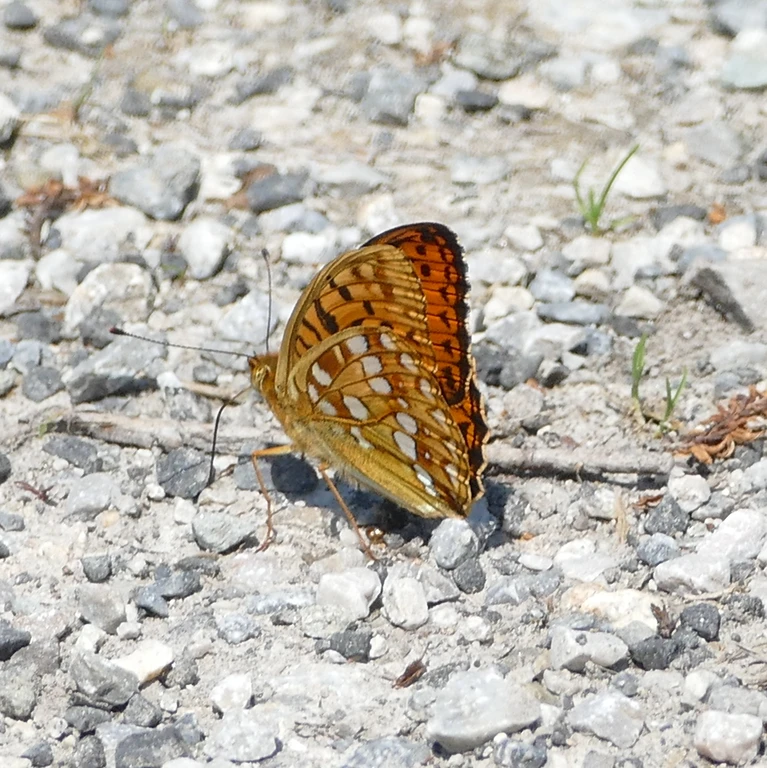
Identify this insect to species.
Fabriciana adippe
